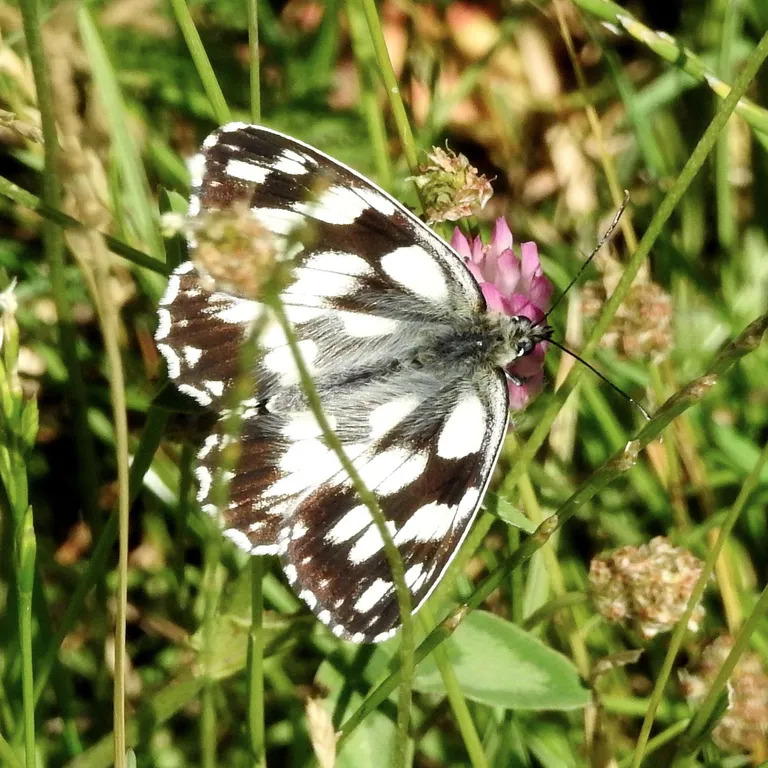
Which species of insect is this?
Melanargia galathea
